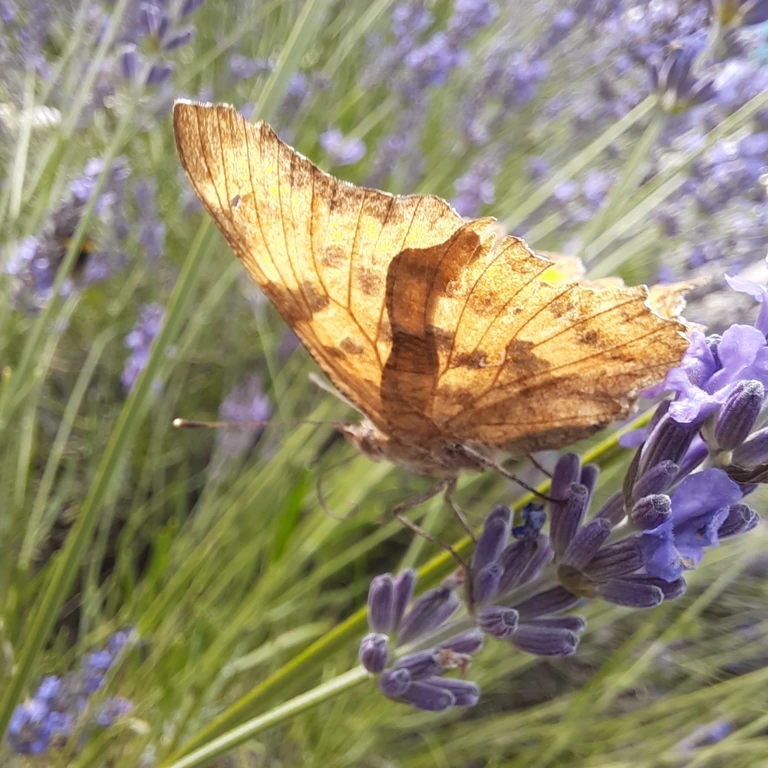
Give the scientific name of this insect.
Polygonia c-album
